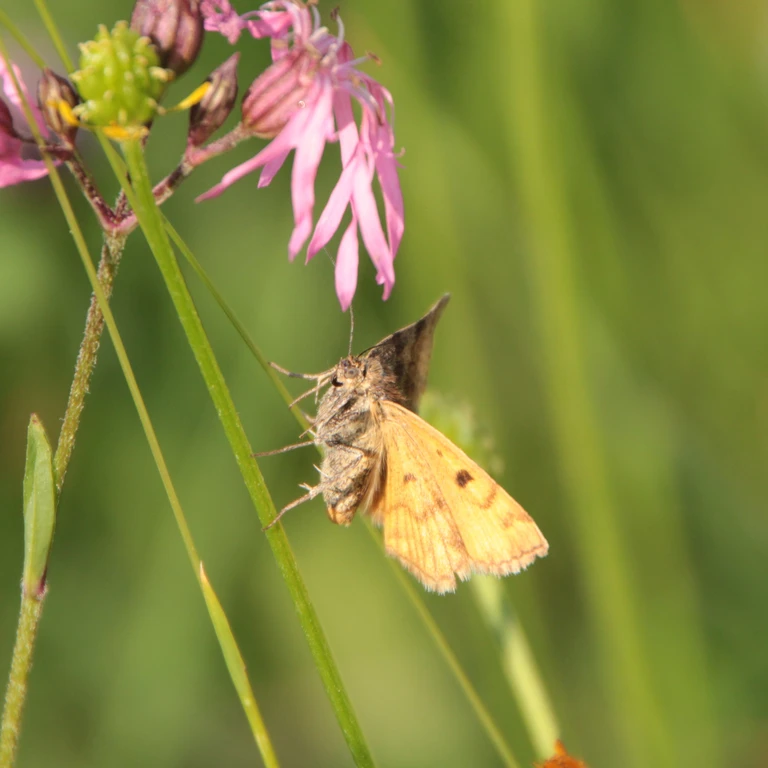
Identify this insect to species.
Euclidia glyphica
